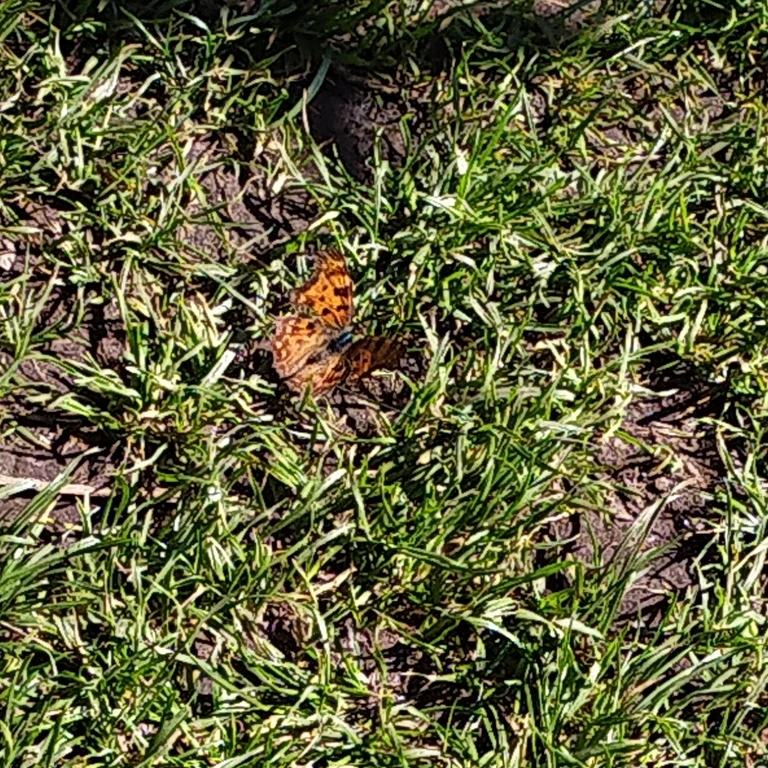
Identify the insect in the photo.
Polygonia c-album
